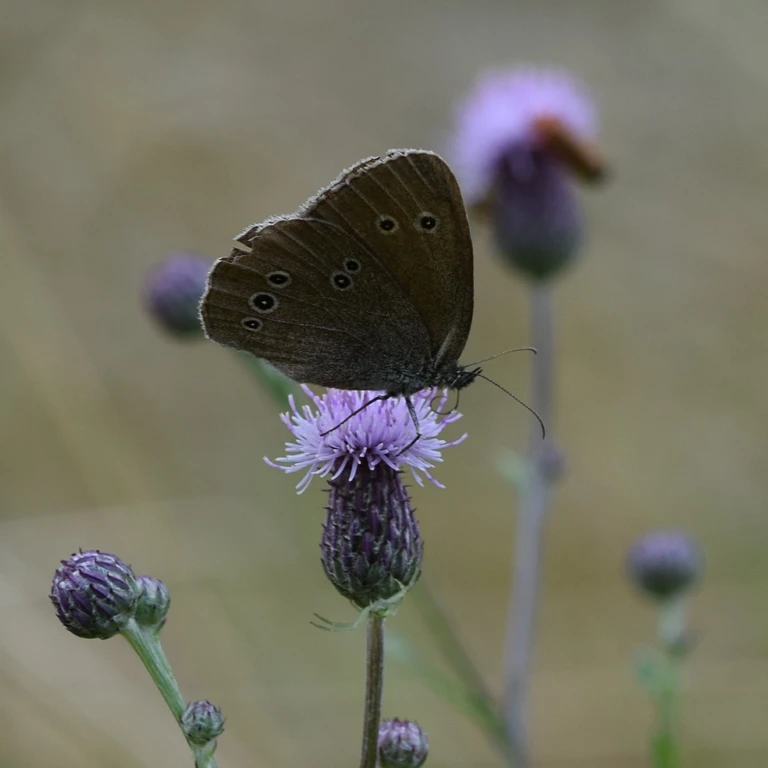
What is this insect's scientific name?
Aphantopus hyperantus
